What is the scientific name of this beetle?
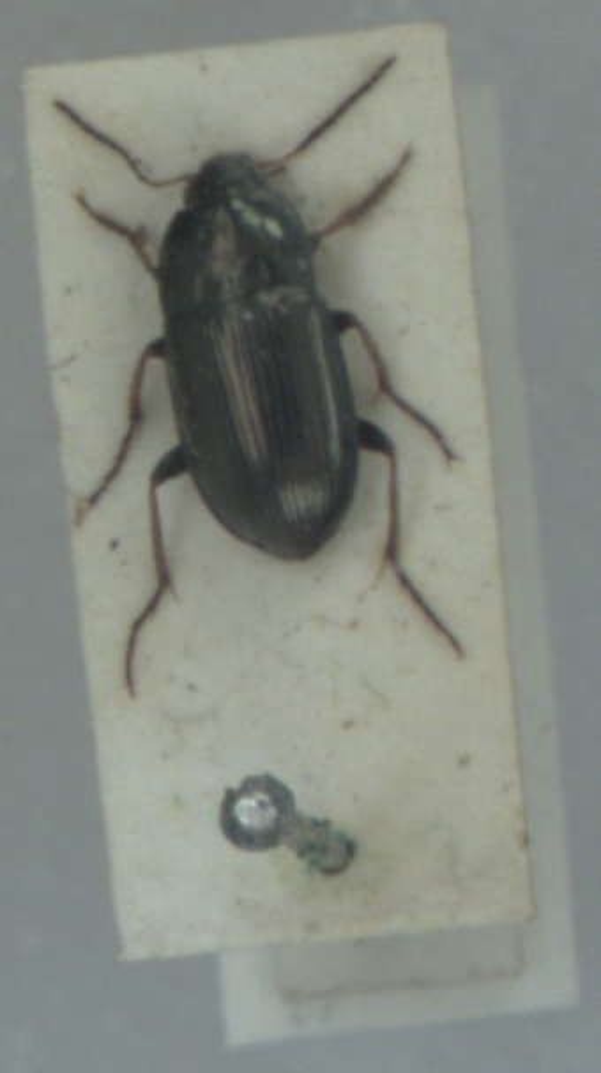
Amara plebeja
